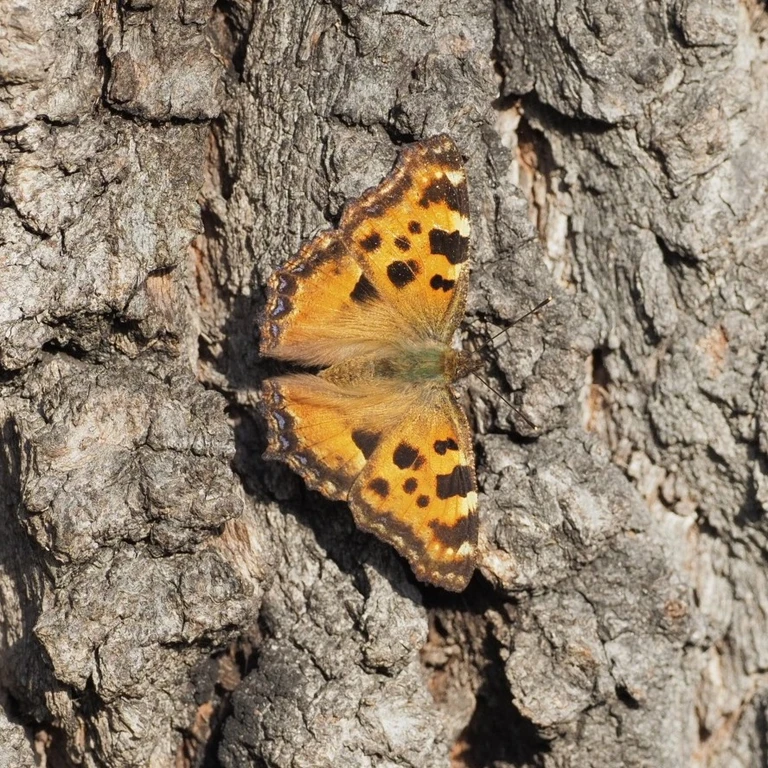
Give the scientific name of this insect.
Nymphalis polychloros
